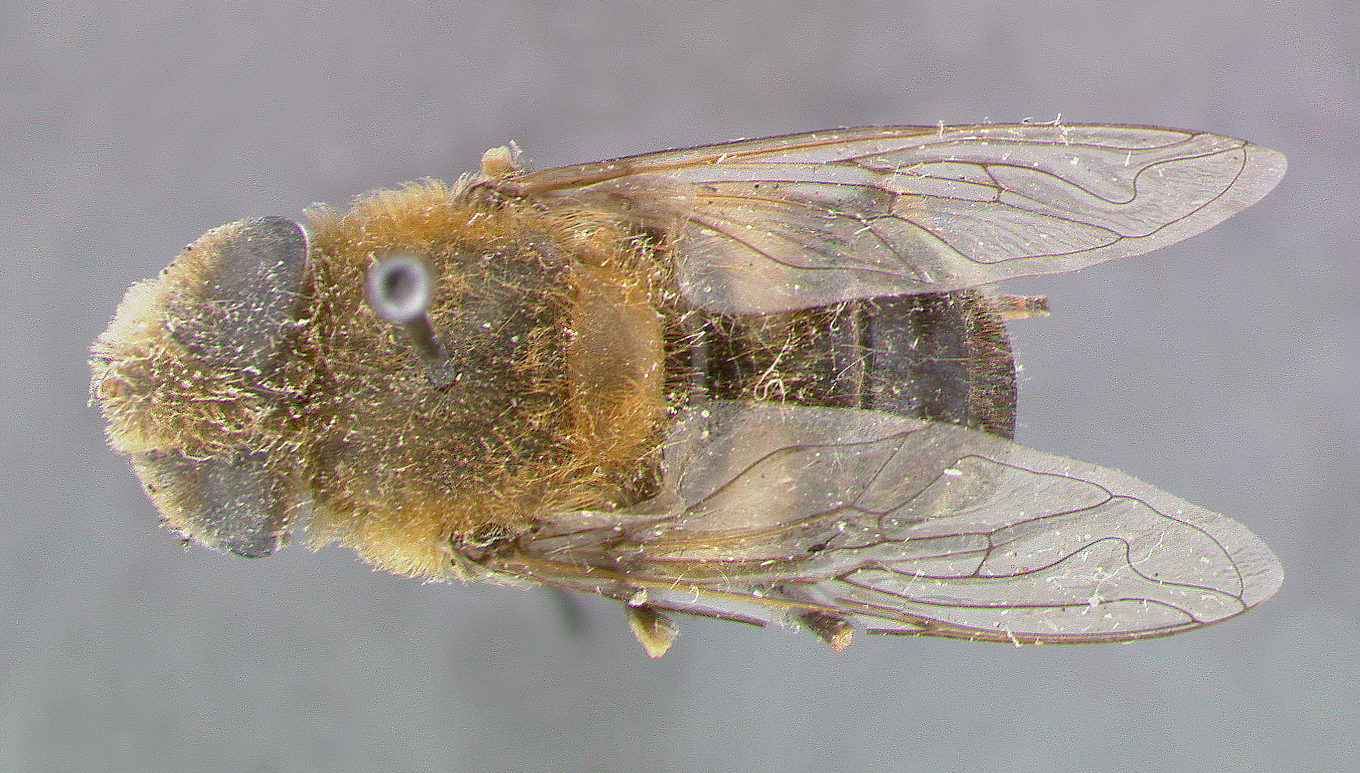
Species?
Eristalis aztecus
